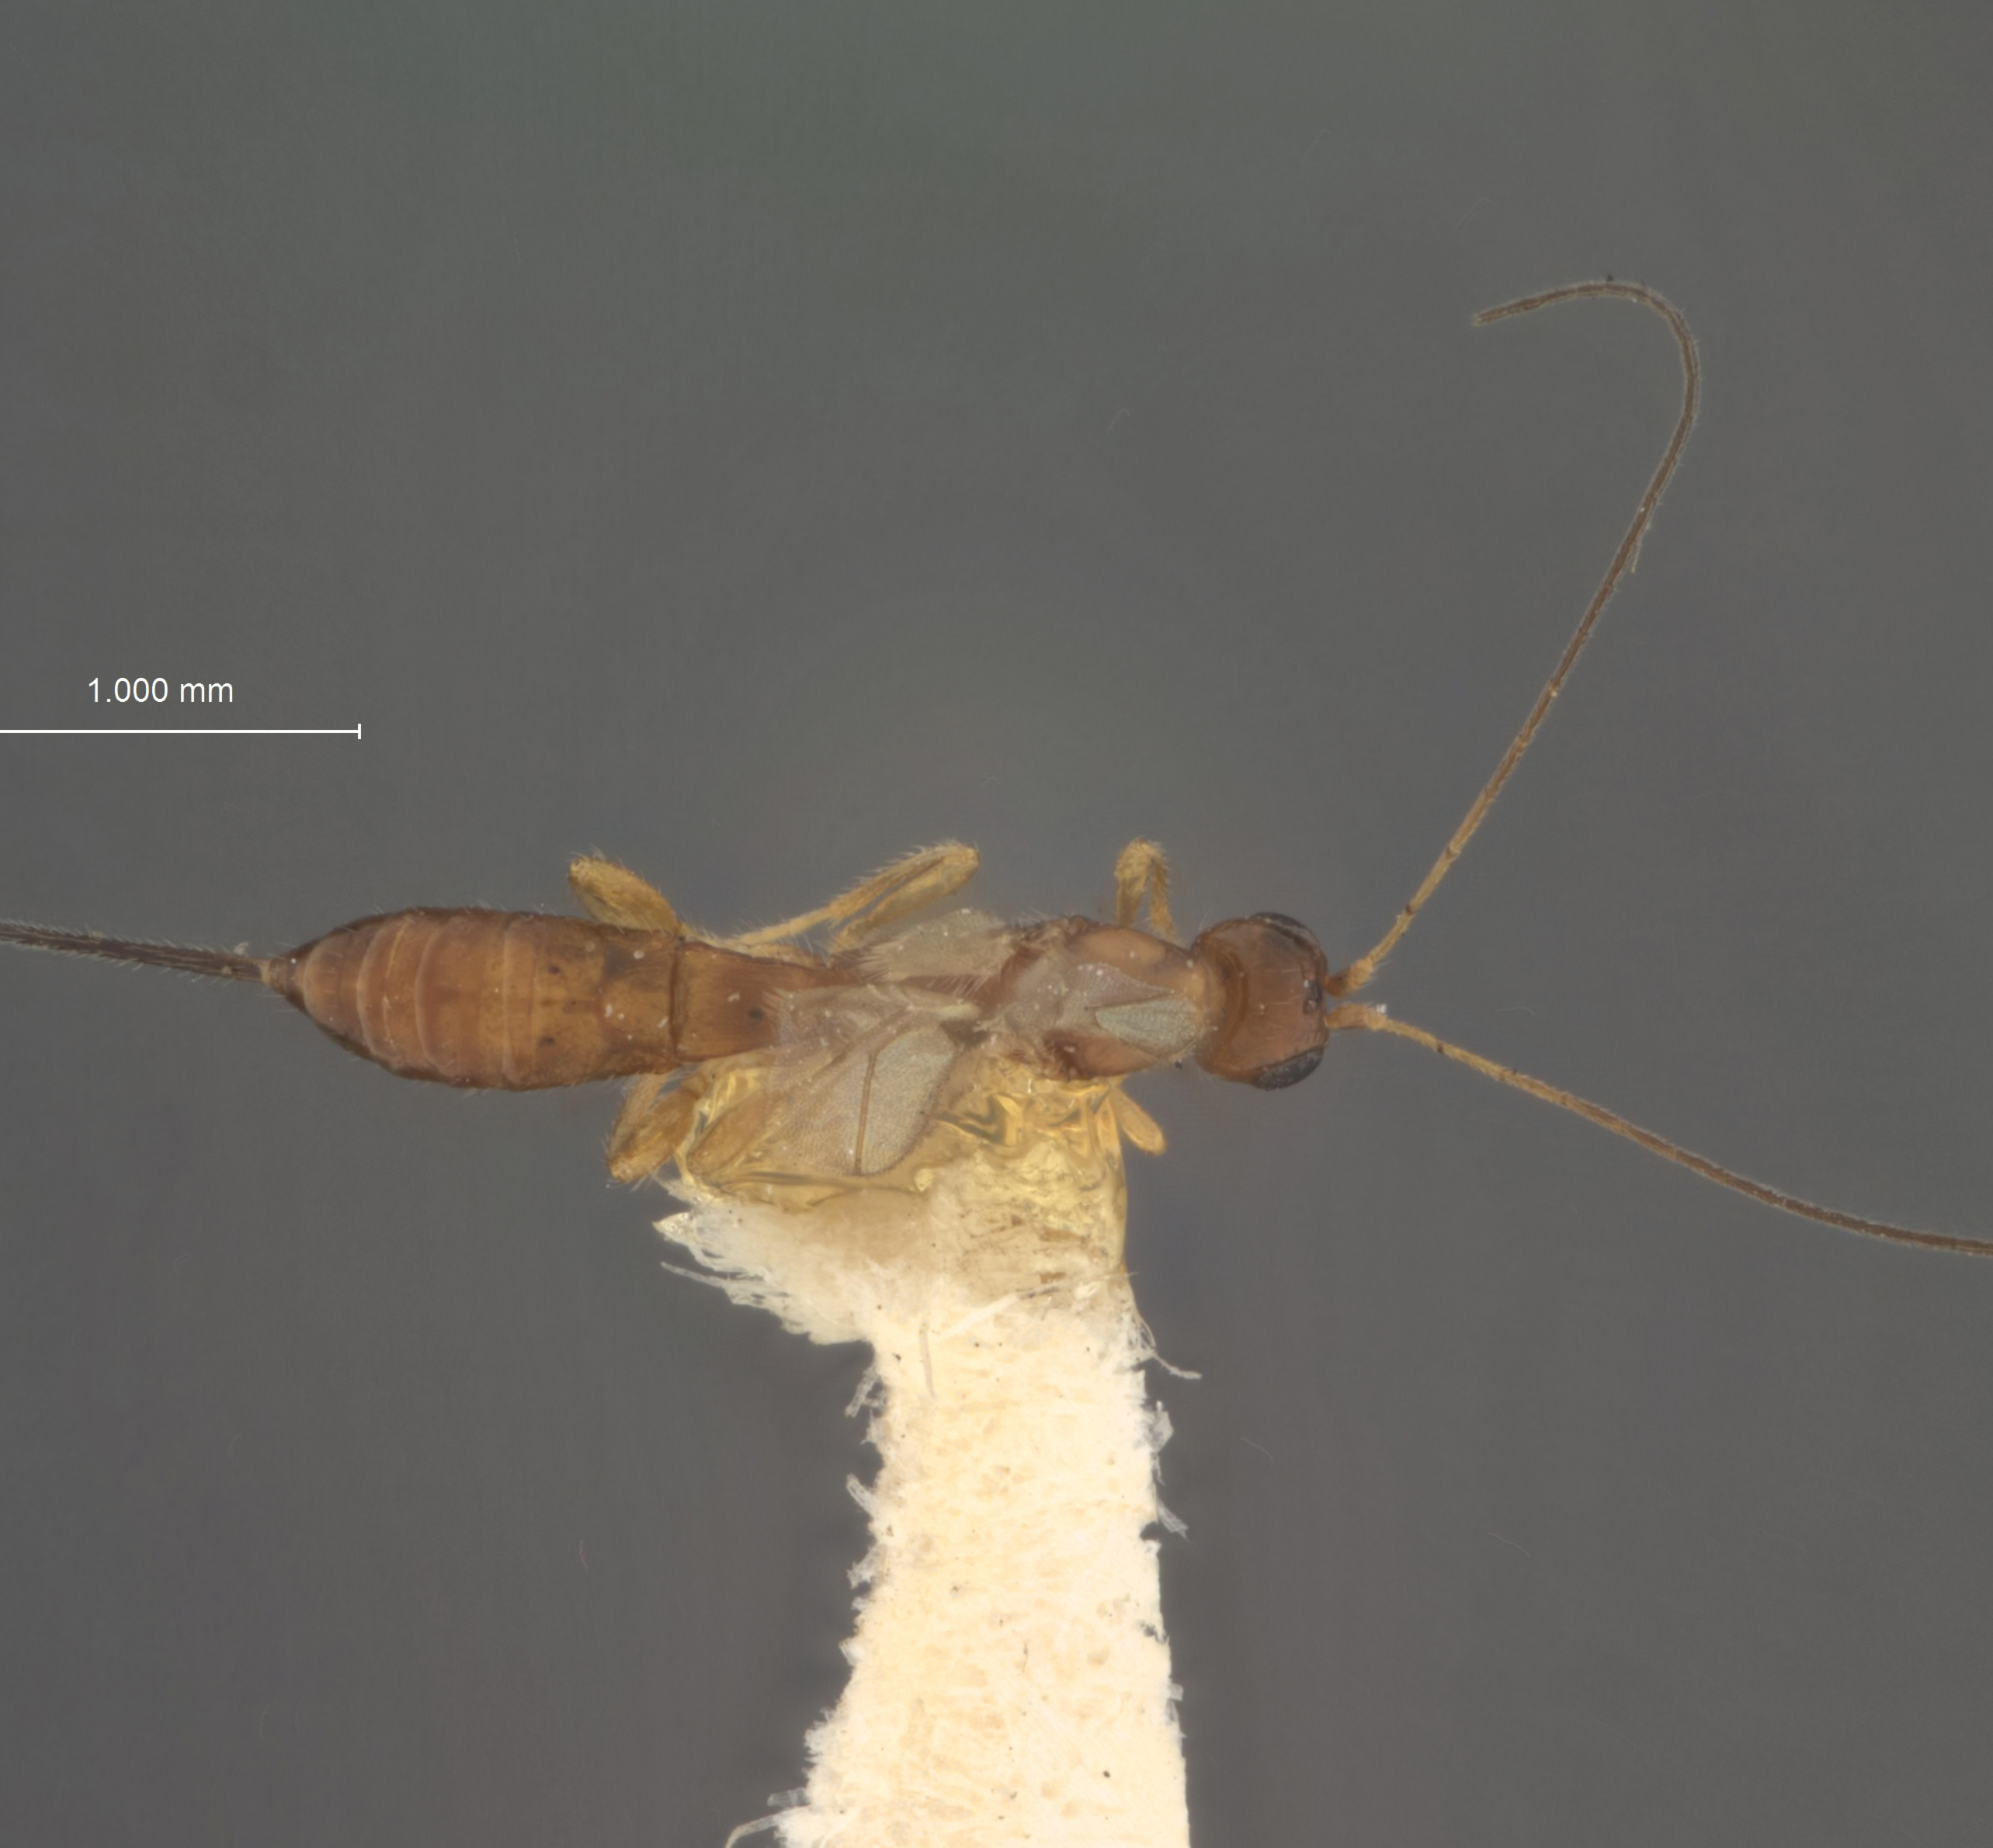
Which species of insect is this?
Heterospilus beameri
